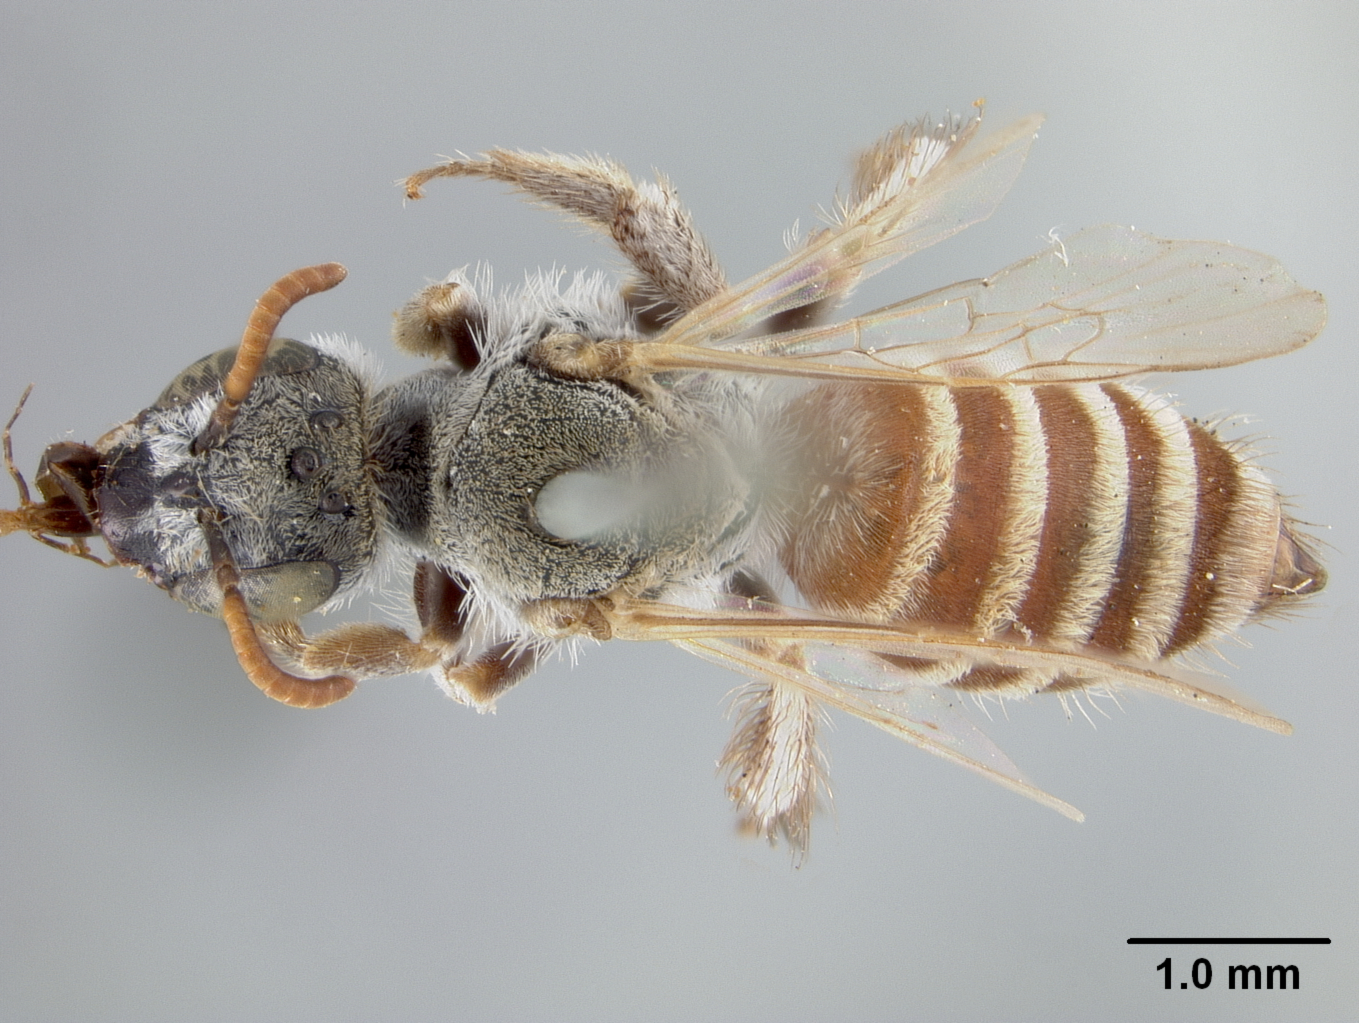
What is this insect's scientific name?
Hesperaspis elegantula
